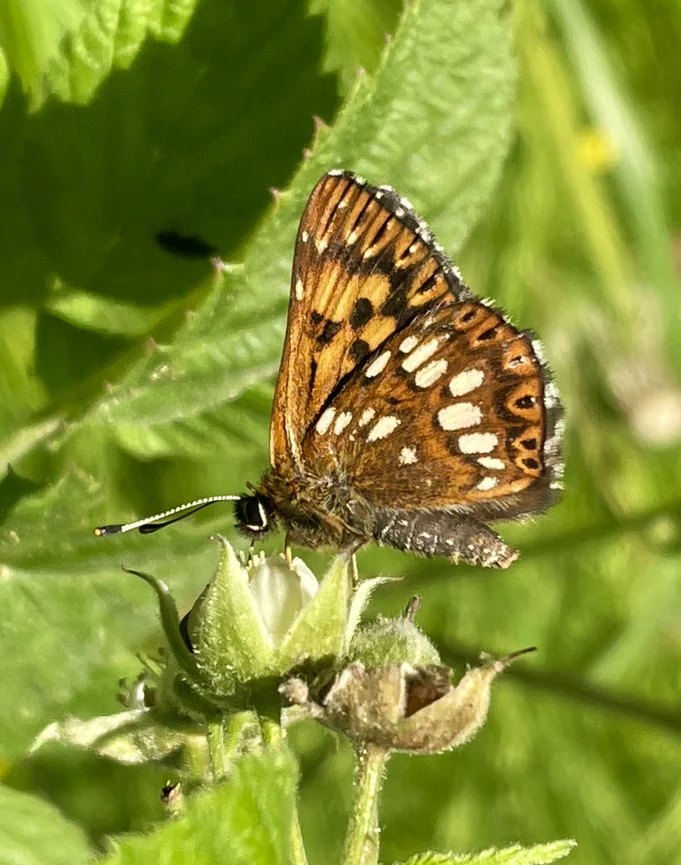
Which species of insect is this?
Hamearis lucina
